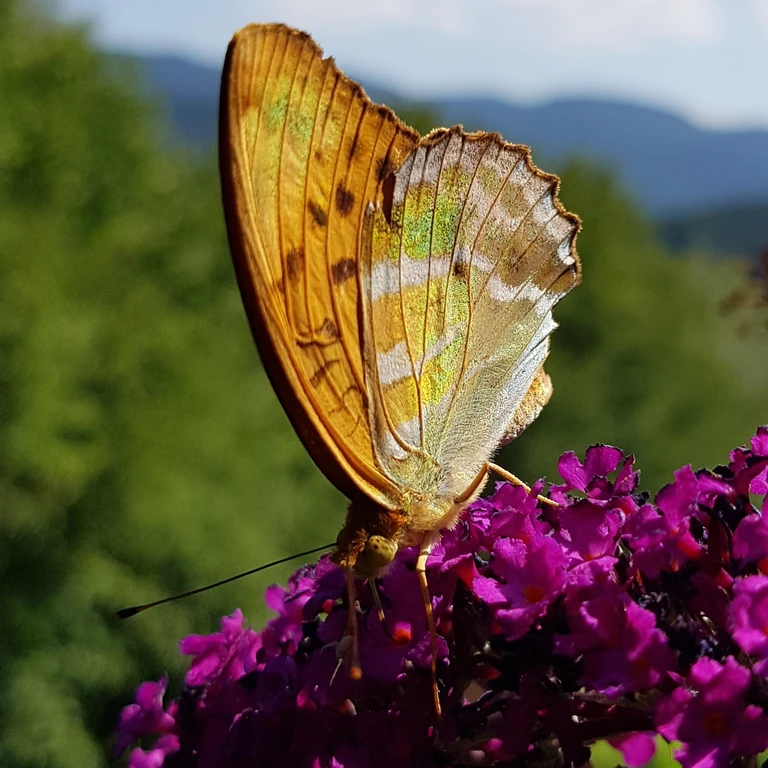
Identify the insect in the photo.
Argynnis paphia
